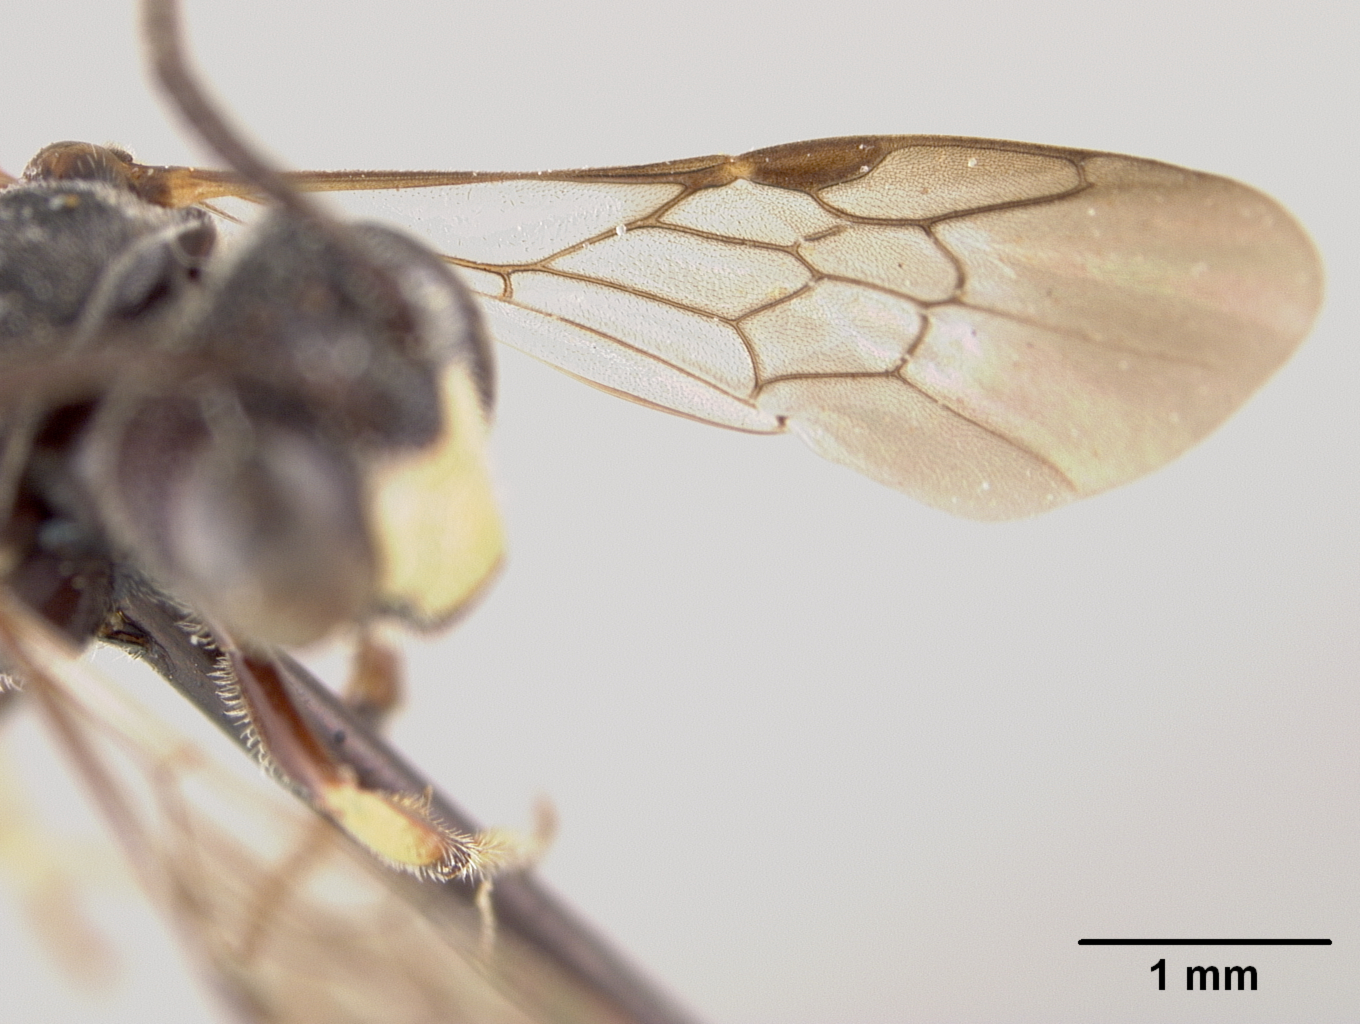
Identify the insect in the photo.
Heterosarus opacellus
